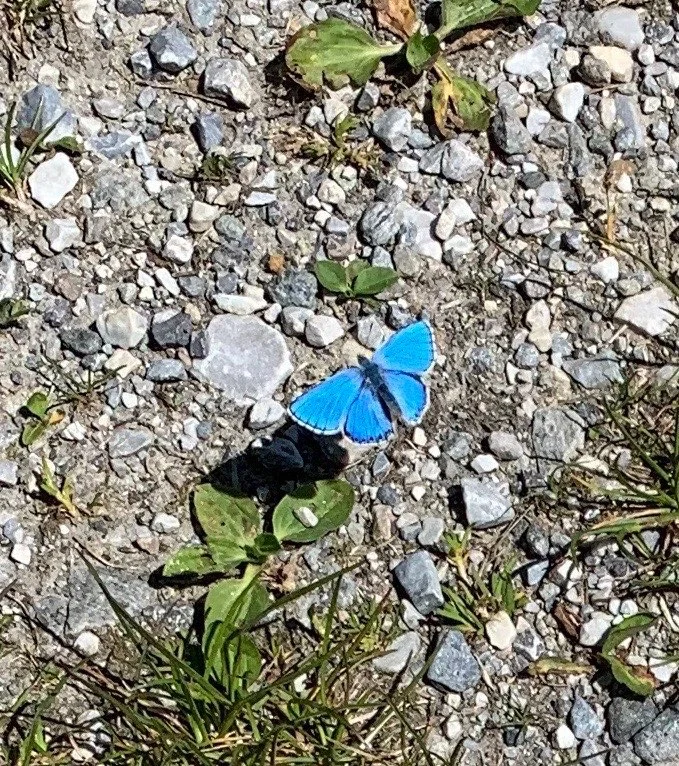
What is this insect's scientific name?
Lysandra bellargus
